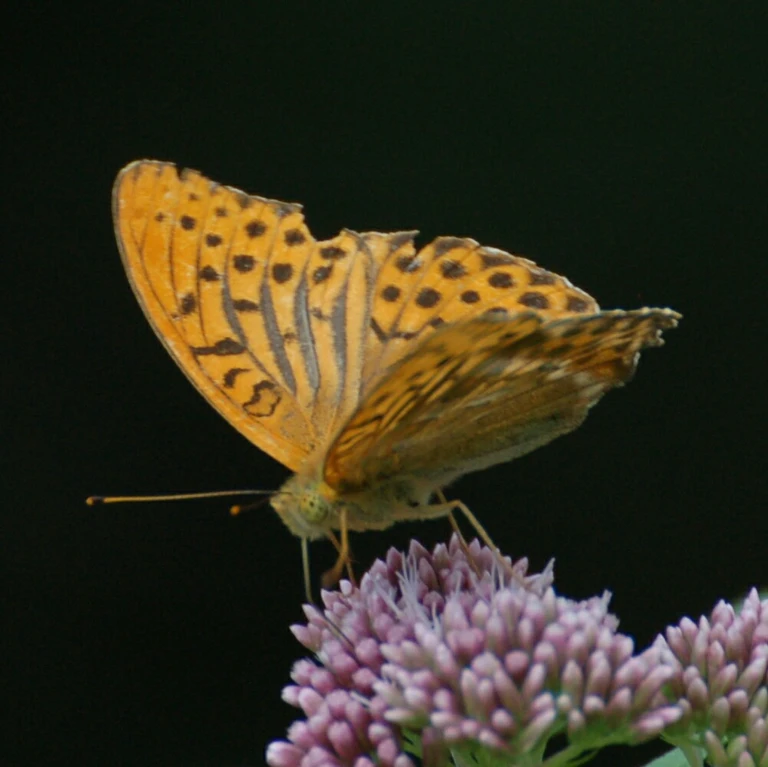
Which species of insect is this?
Argynnis paphia
